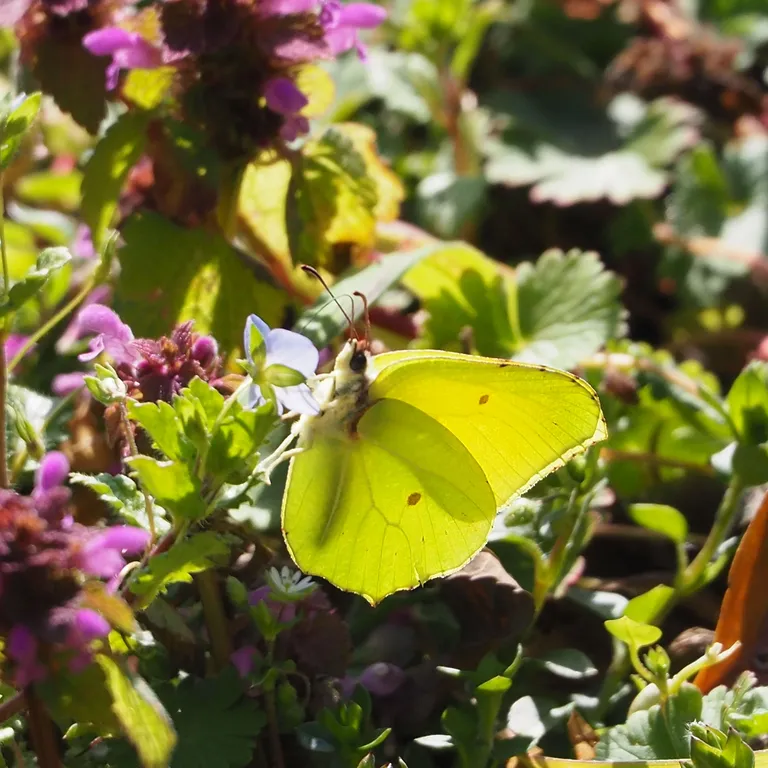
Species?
Gonepteryx rhamni
